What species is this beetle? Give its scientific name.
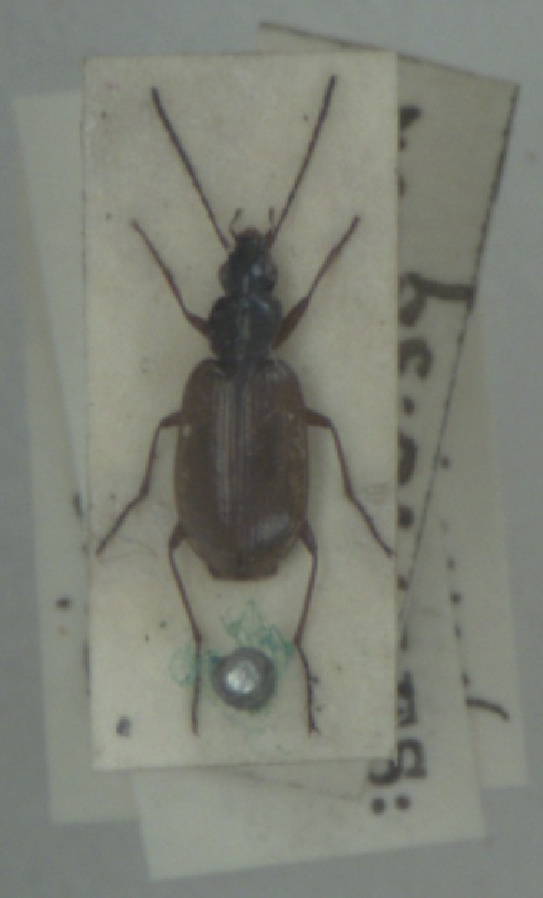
Agonum piceum
